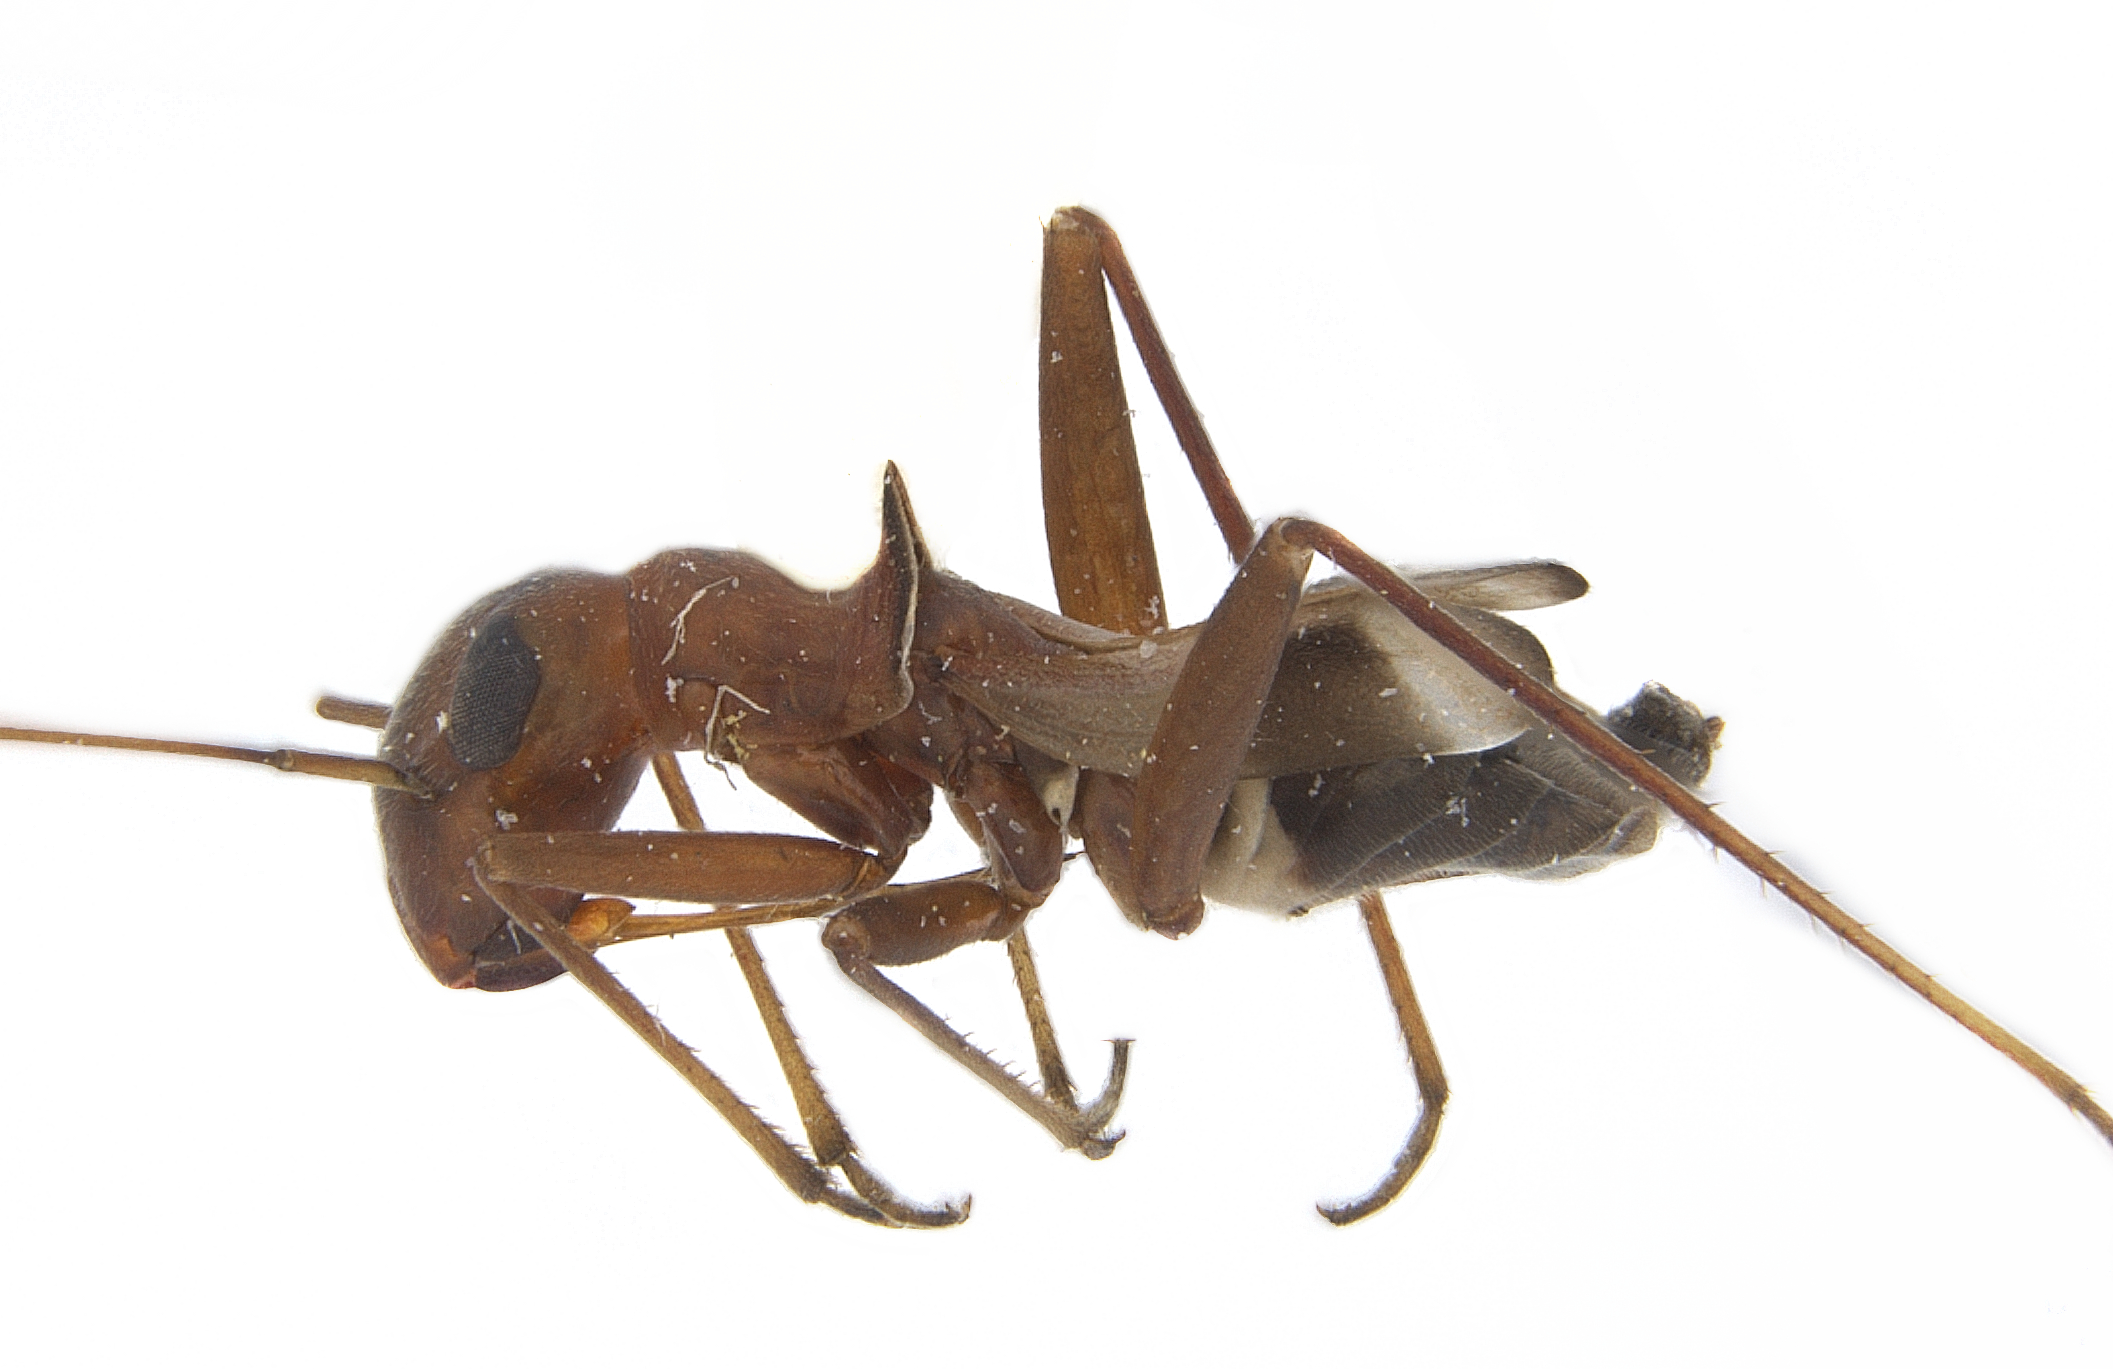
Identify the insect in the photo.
Dacerla mediospinosa
